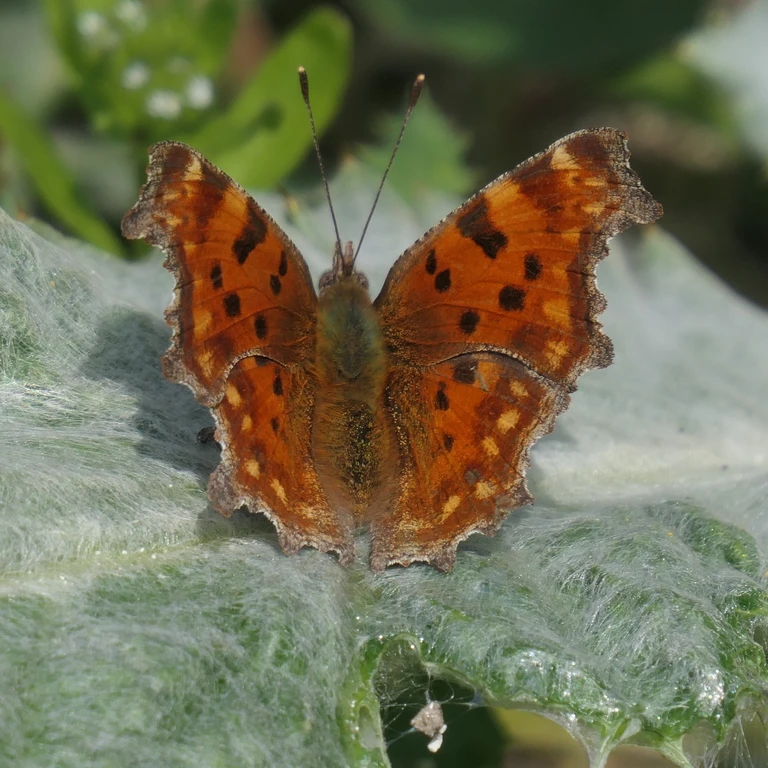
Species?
Polygonia c-album
